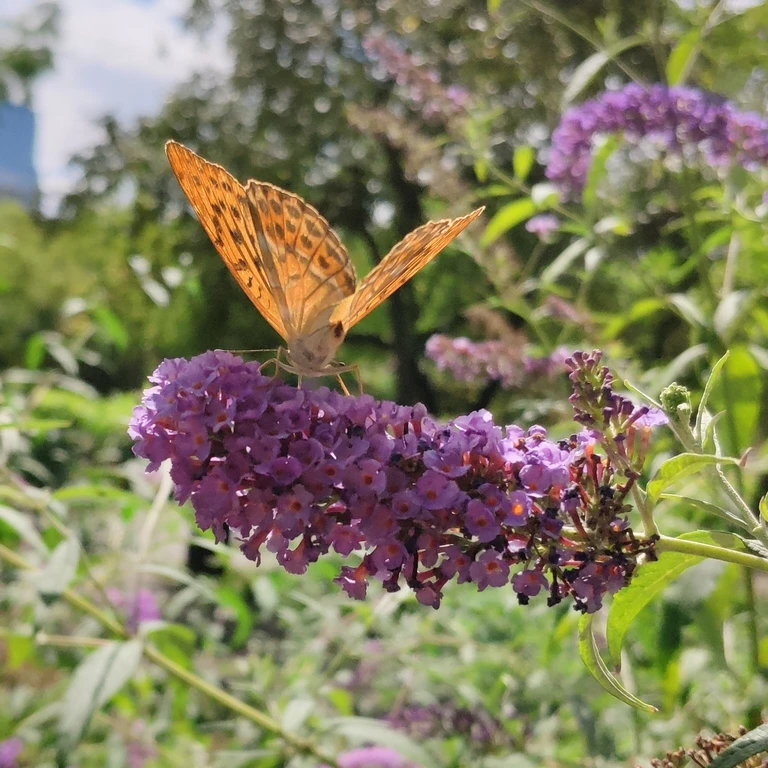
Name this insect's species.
Argynnis paphia
